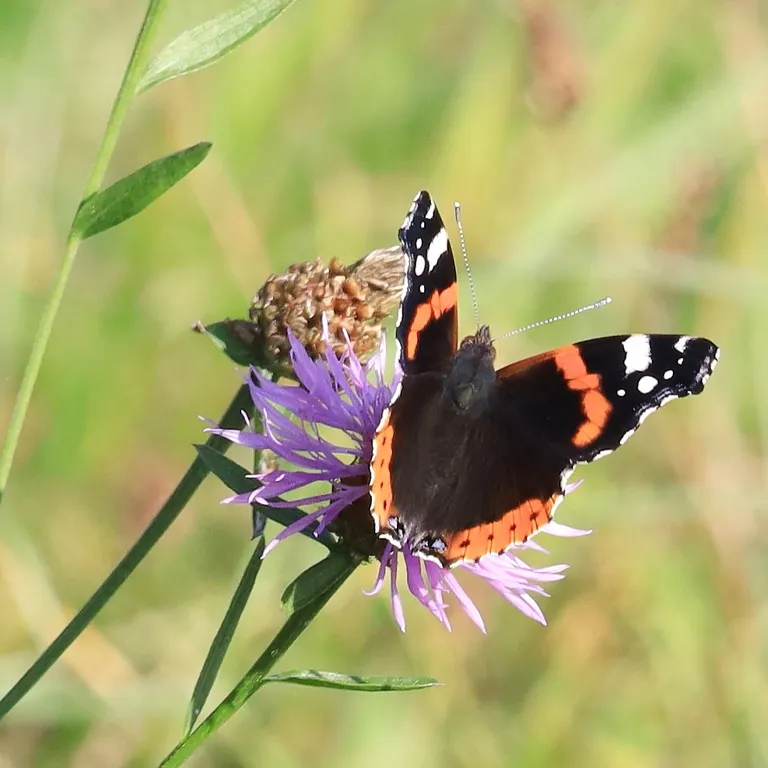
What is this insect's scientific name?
Vanessa atalanta
